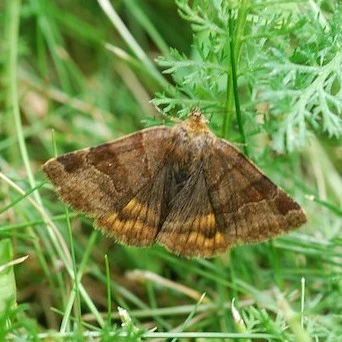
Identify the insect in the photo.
Euclidia glyphica
